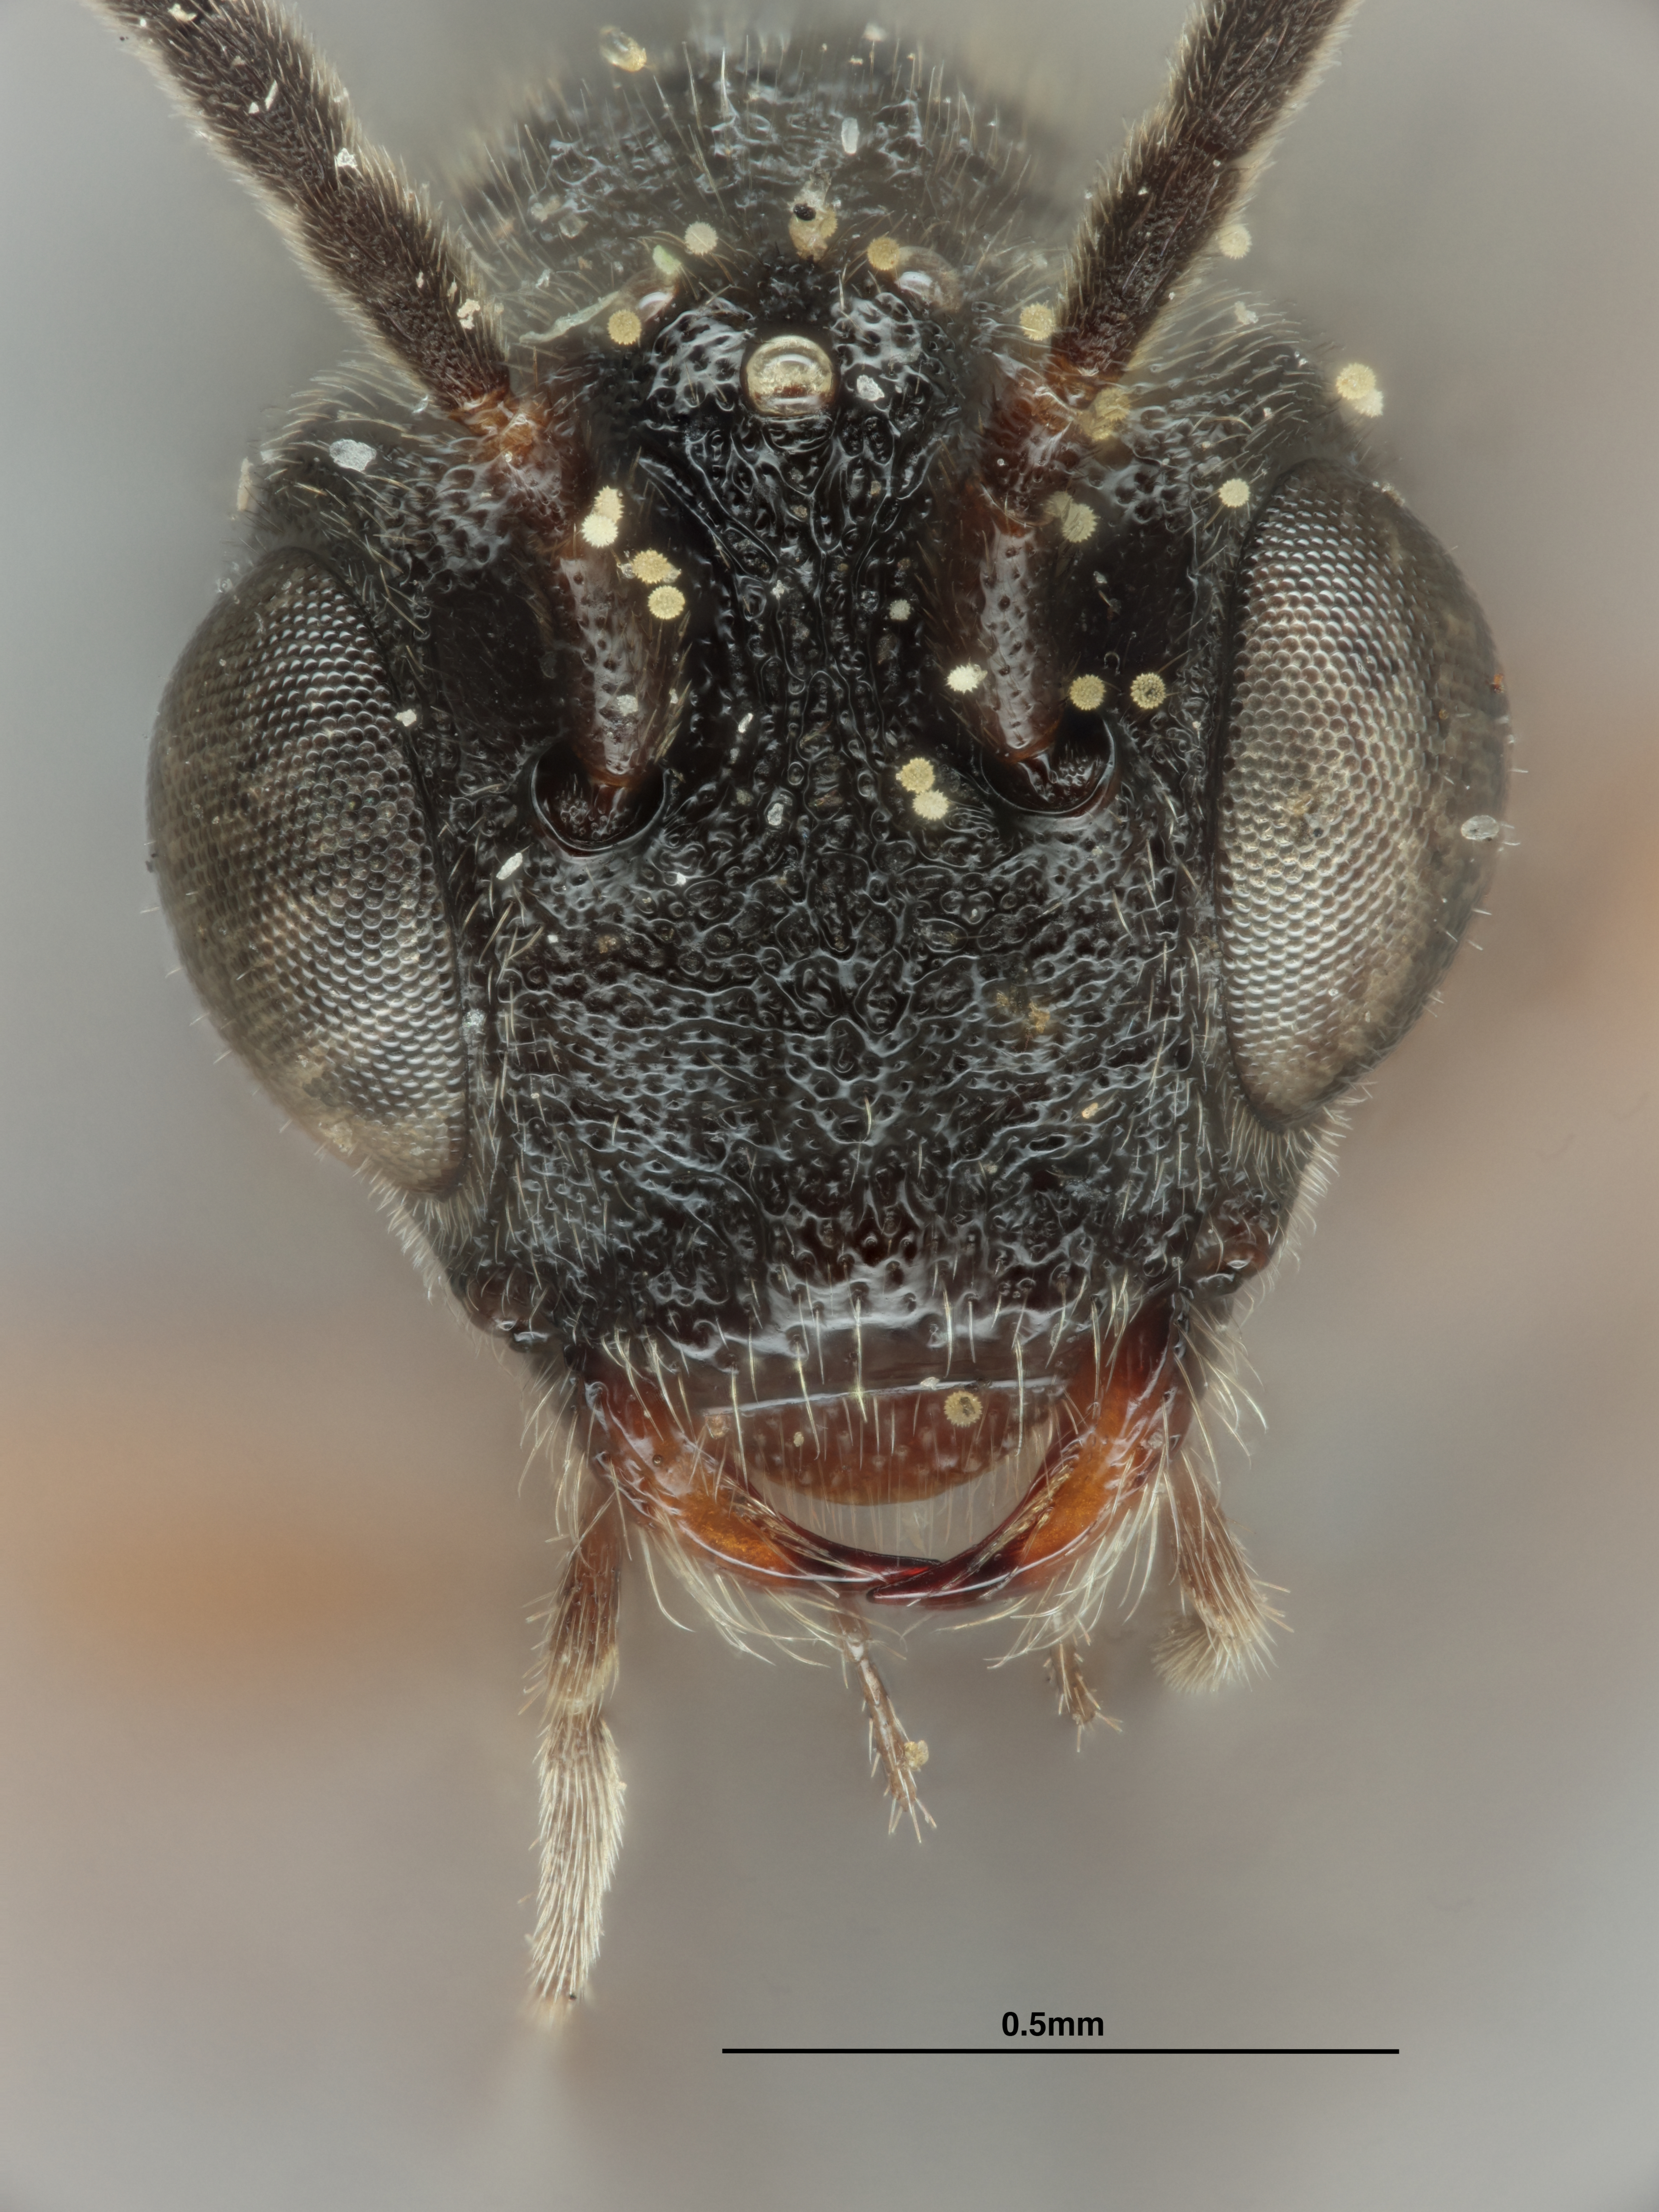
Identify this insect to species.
Urosigalphus clarus
